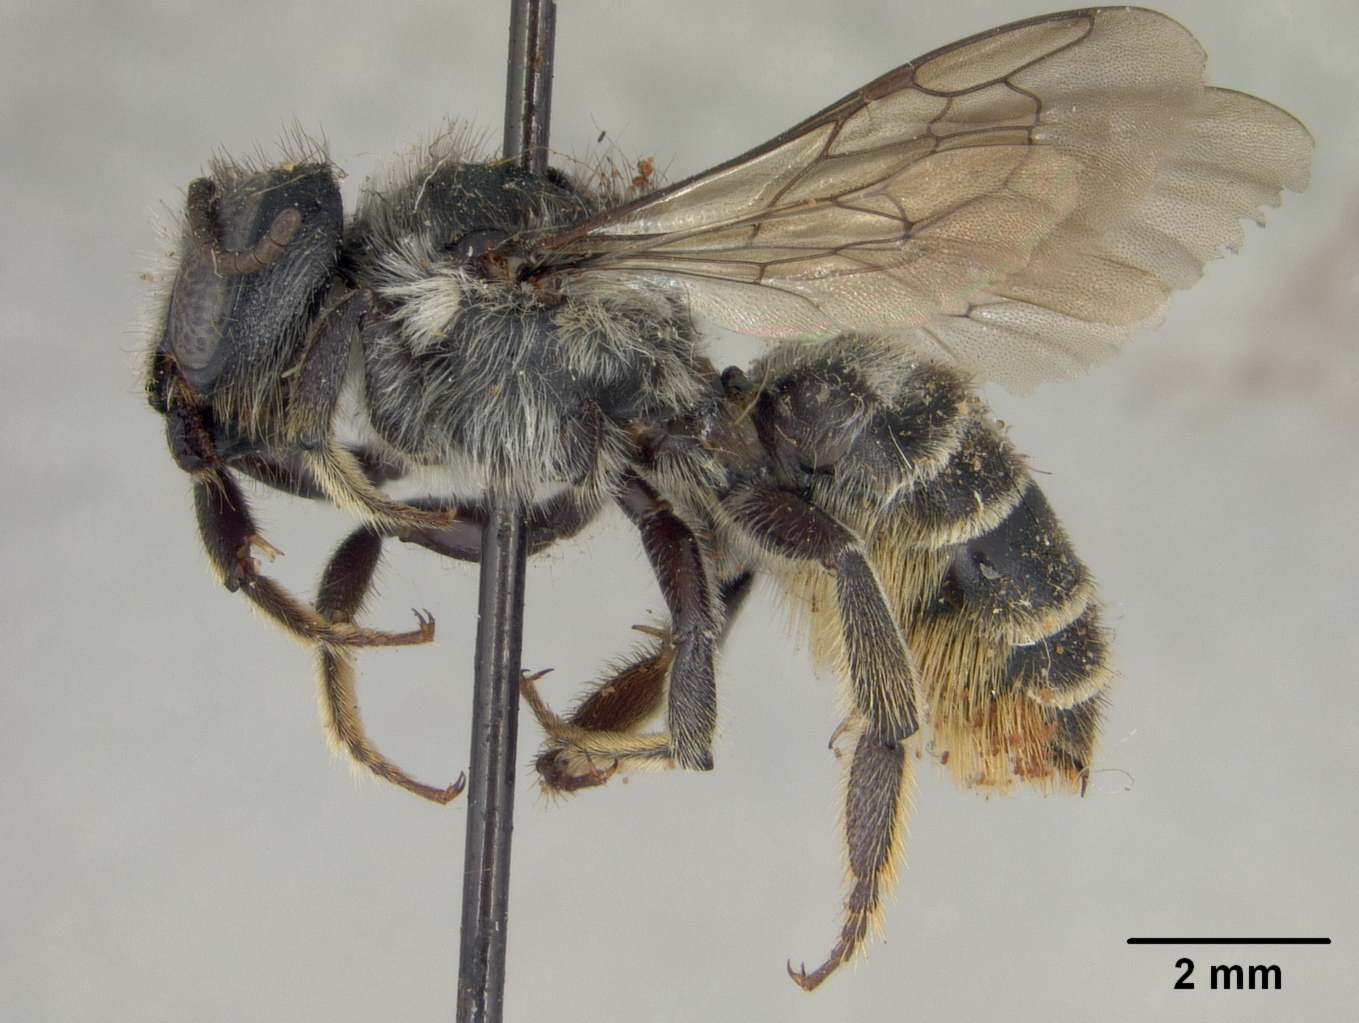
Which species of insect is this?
Megachile exclamans
